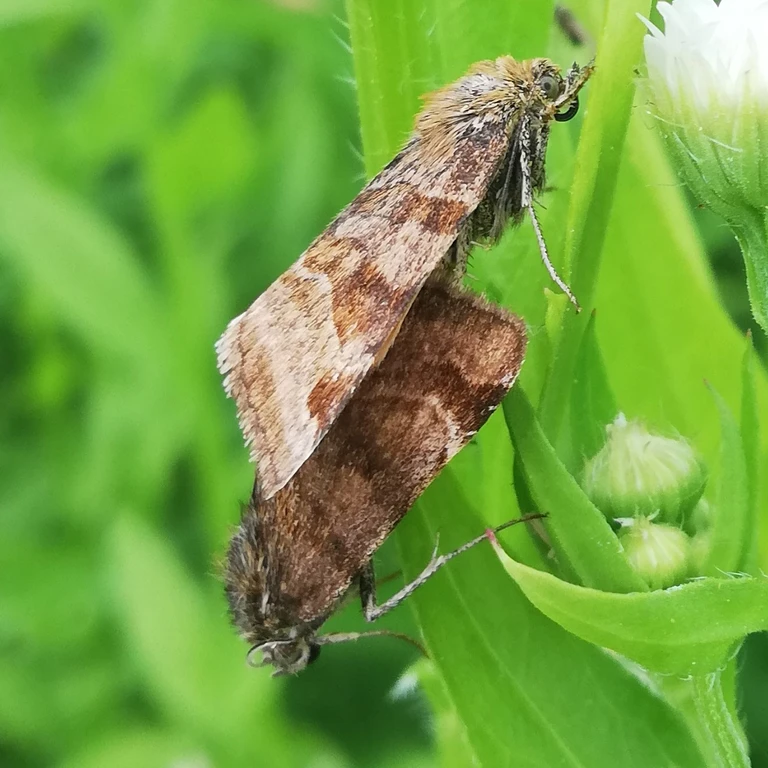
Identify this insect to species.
Euclidia glyphica
